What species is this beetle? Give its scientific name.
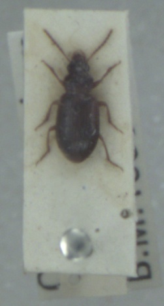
Bradycellus verbasci
